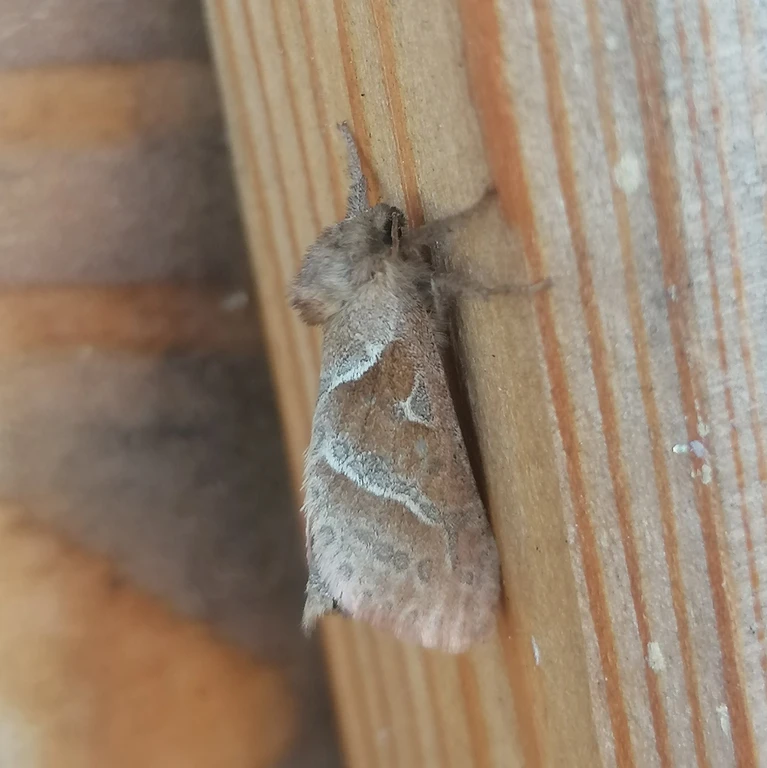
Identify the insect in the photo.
Triodia sylvina
